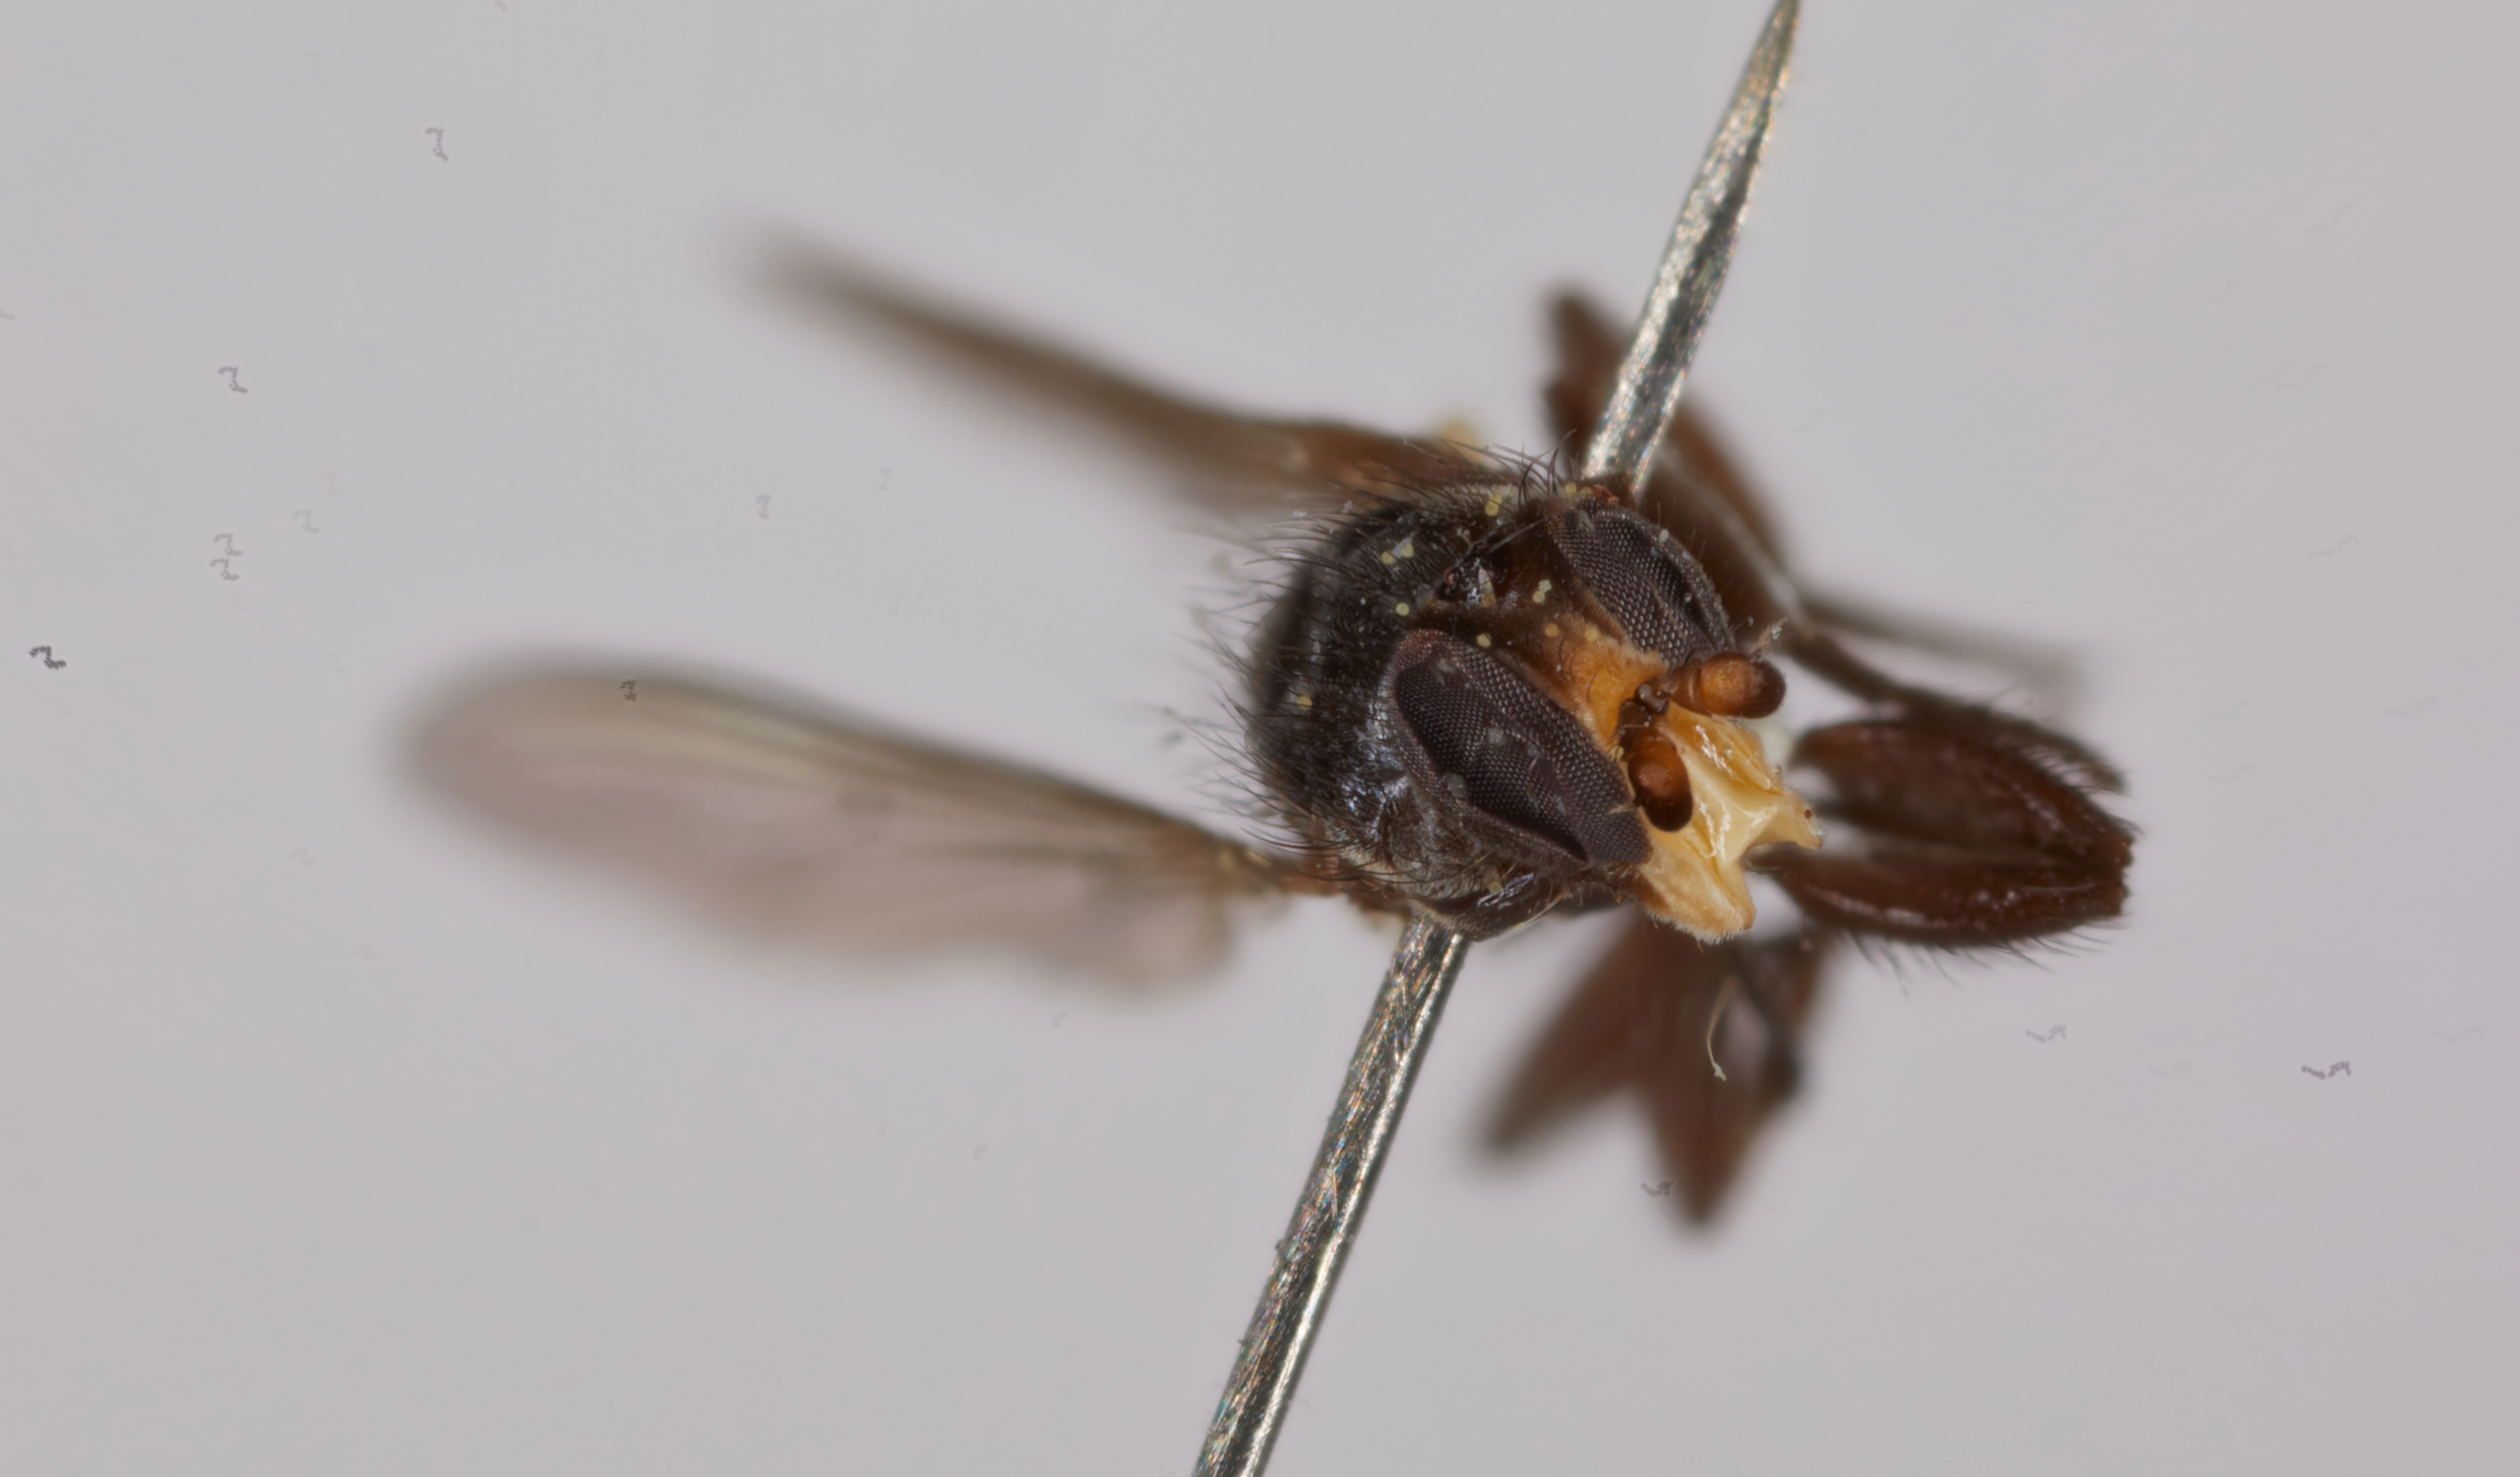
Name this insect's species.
Robertsonomyia painteri
